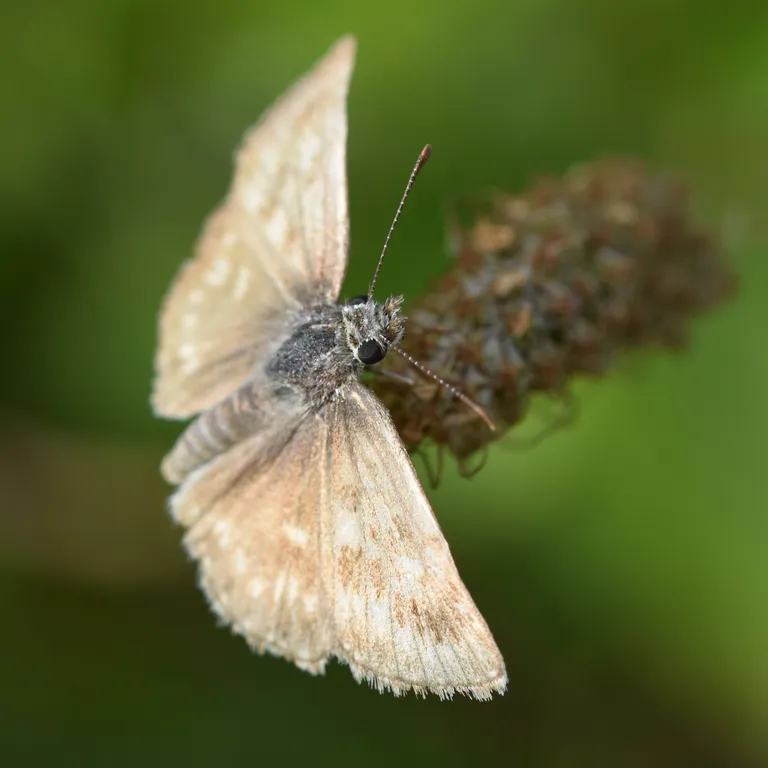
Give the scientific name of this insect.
Erynnis tages
